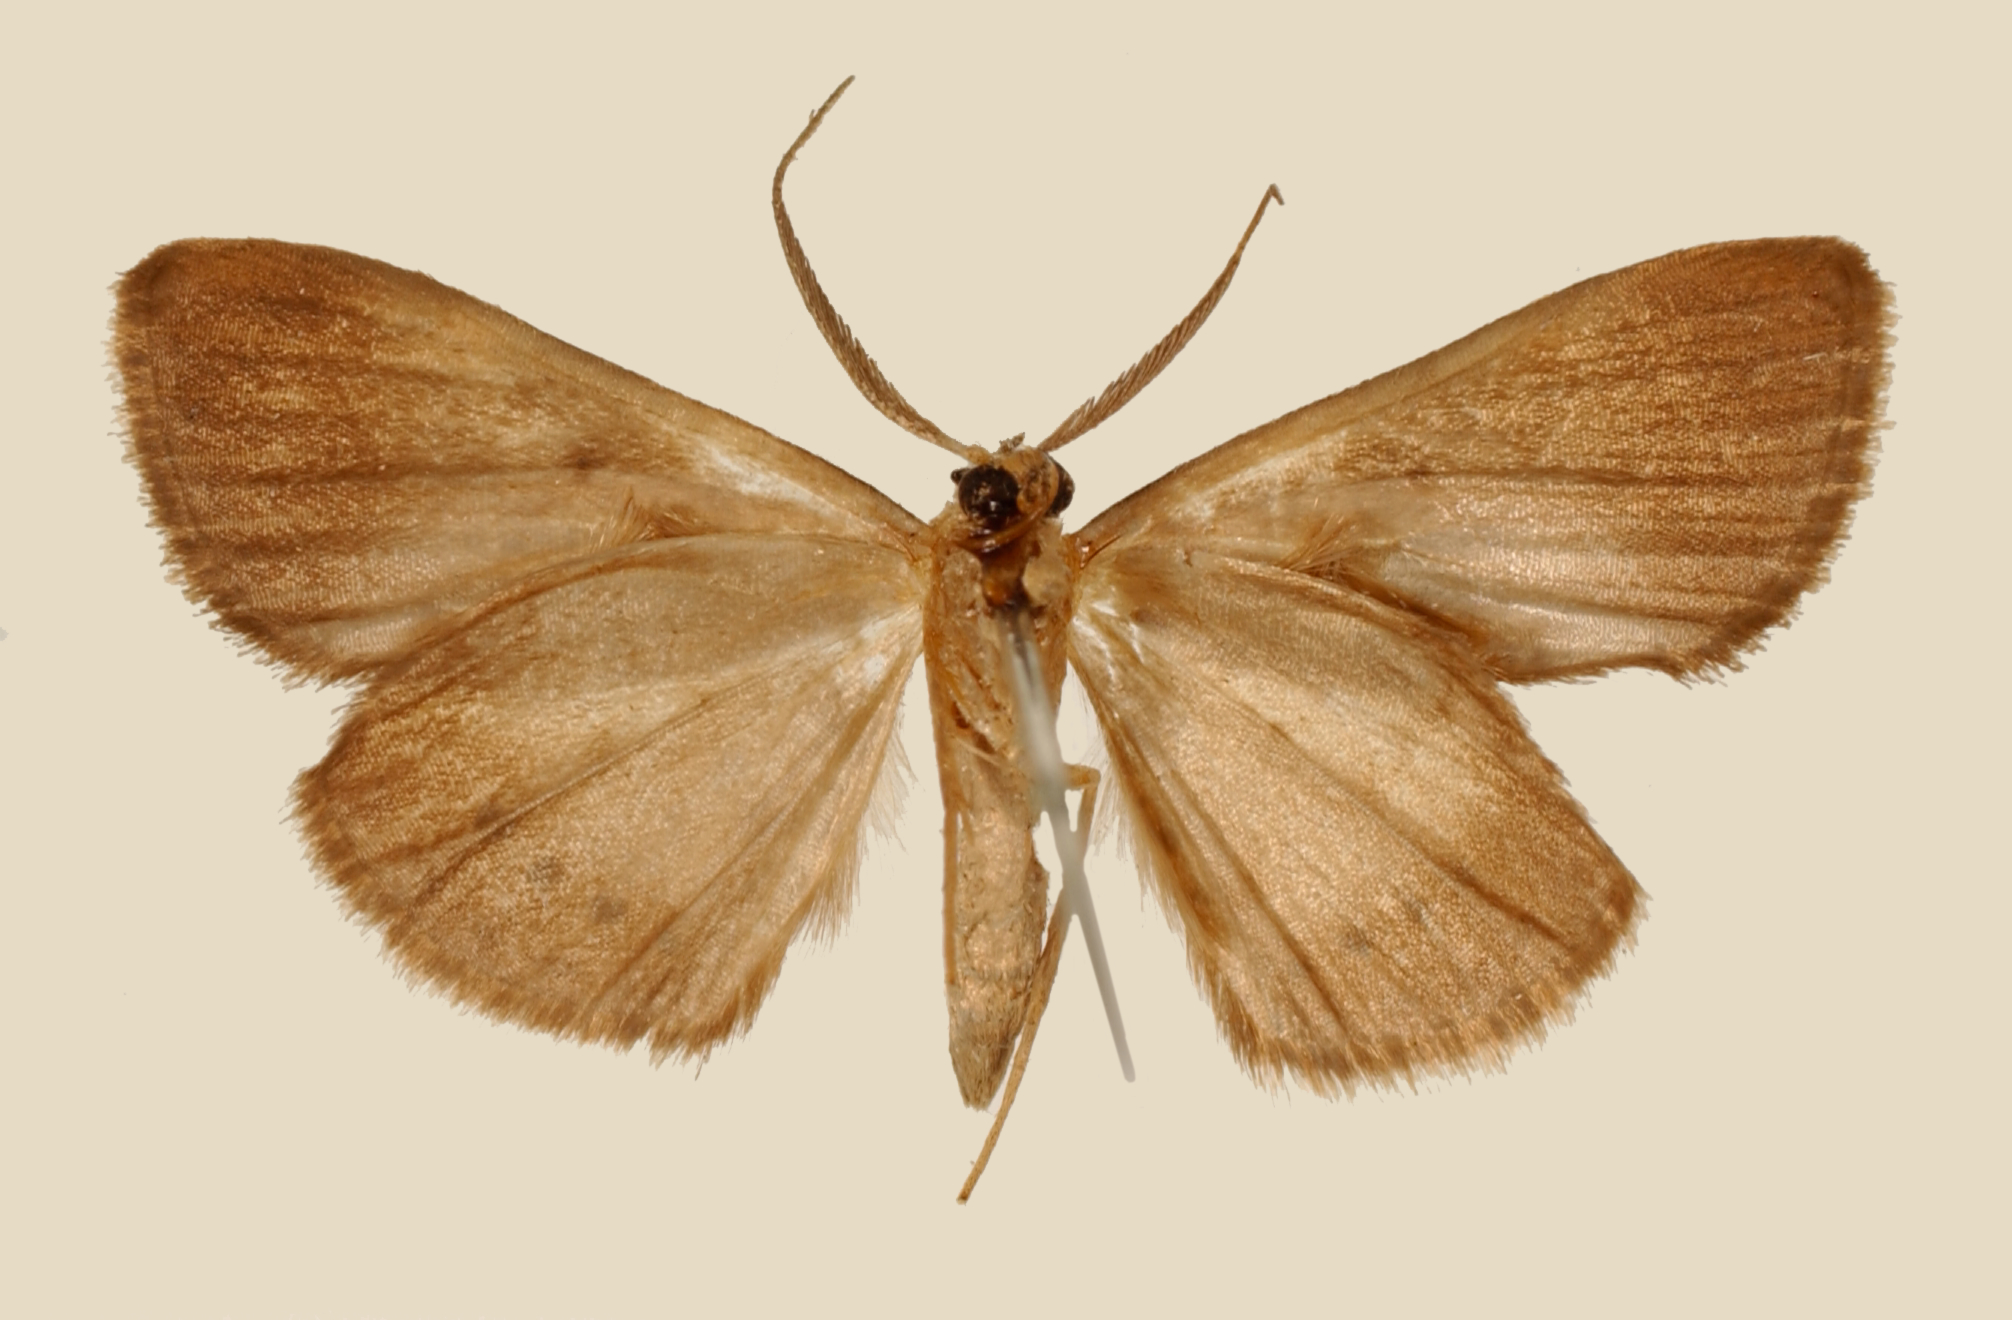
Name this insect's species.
Fidonia opulenta
